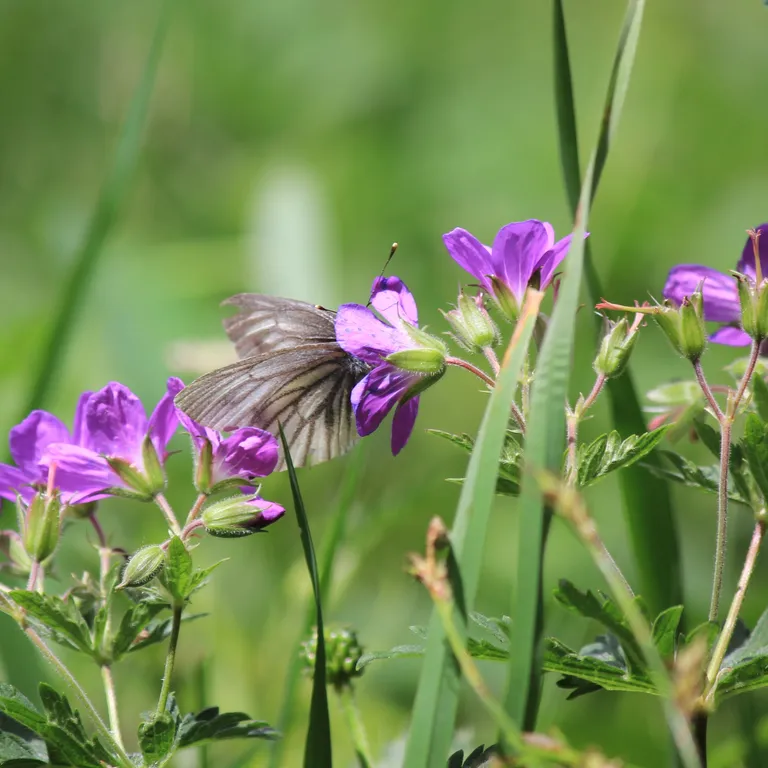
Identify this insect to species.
Pieris bryoniae
